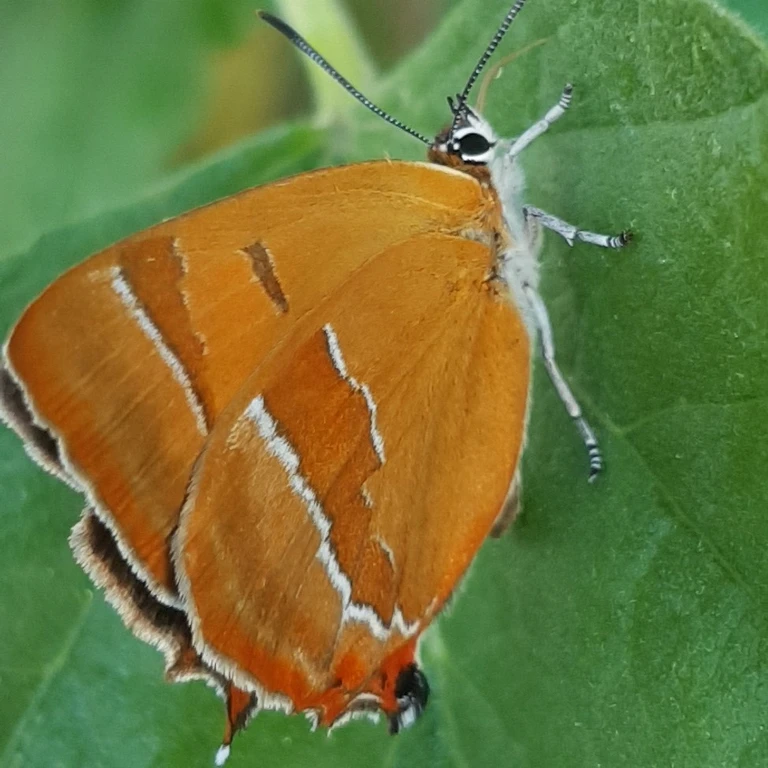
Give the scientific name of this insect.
Thecla betulae
